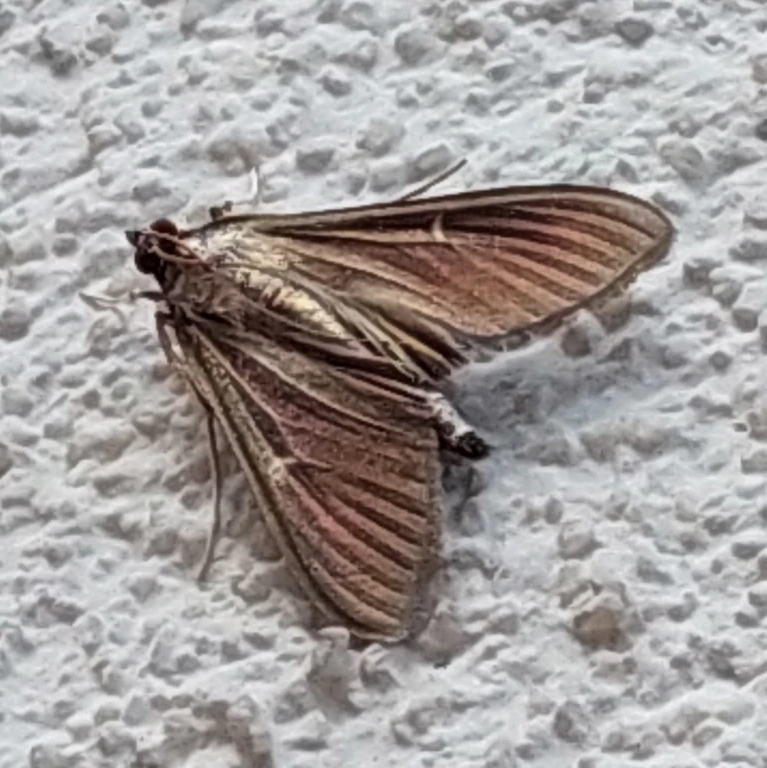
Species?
Cydalima perspectalis
